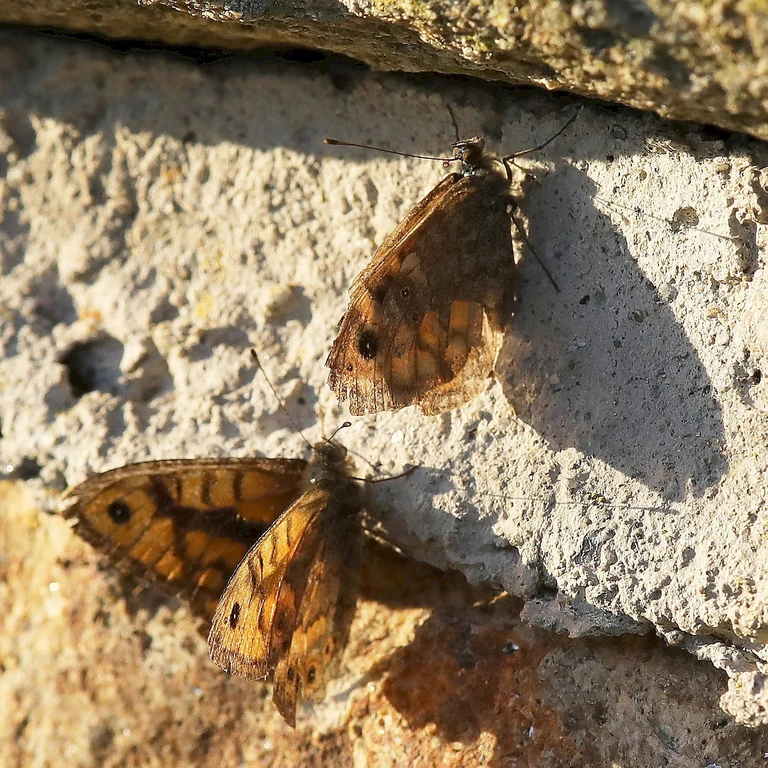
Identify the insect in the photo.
Lasiommata megera (also Pararge megera)
